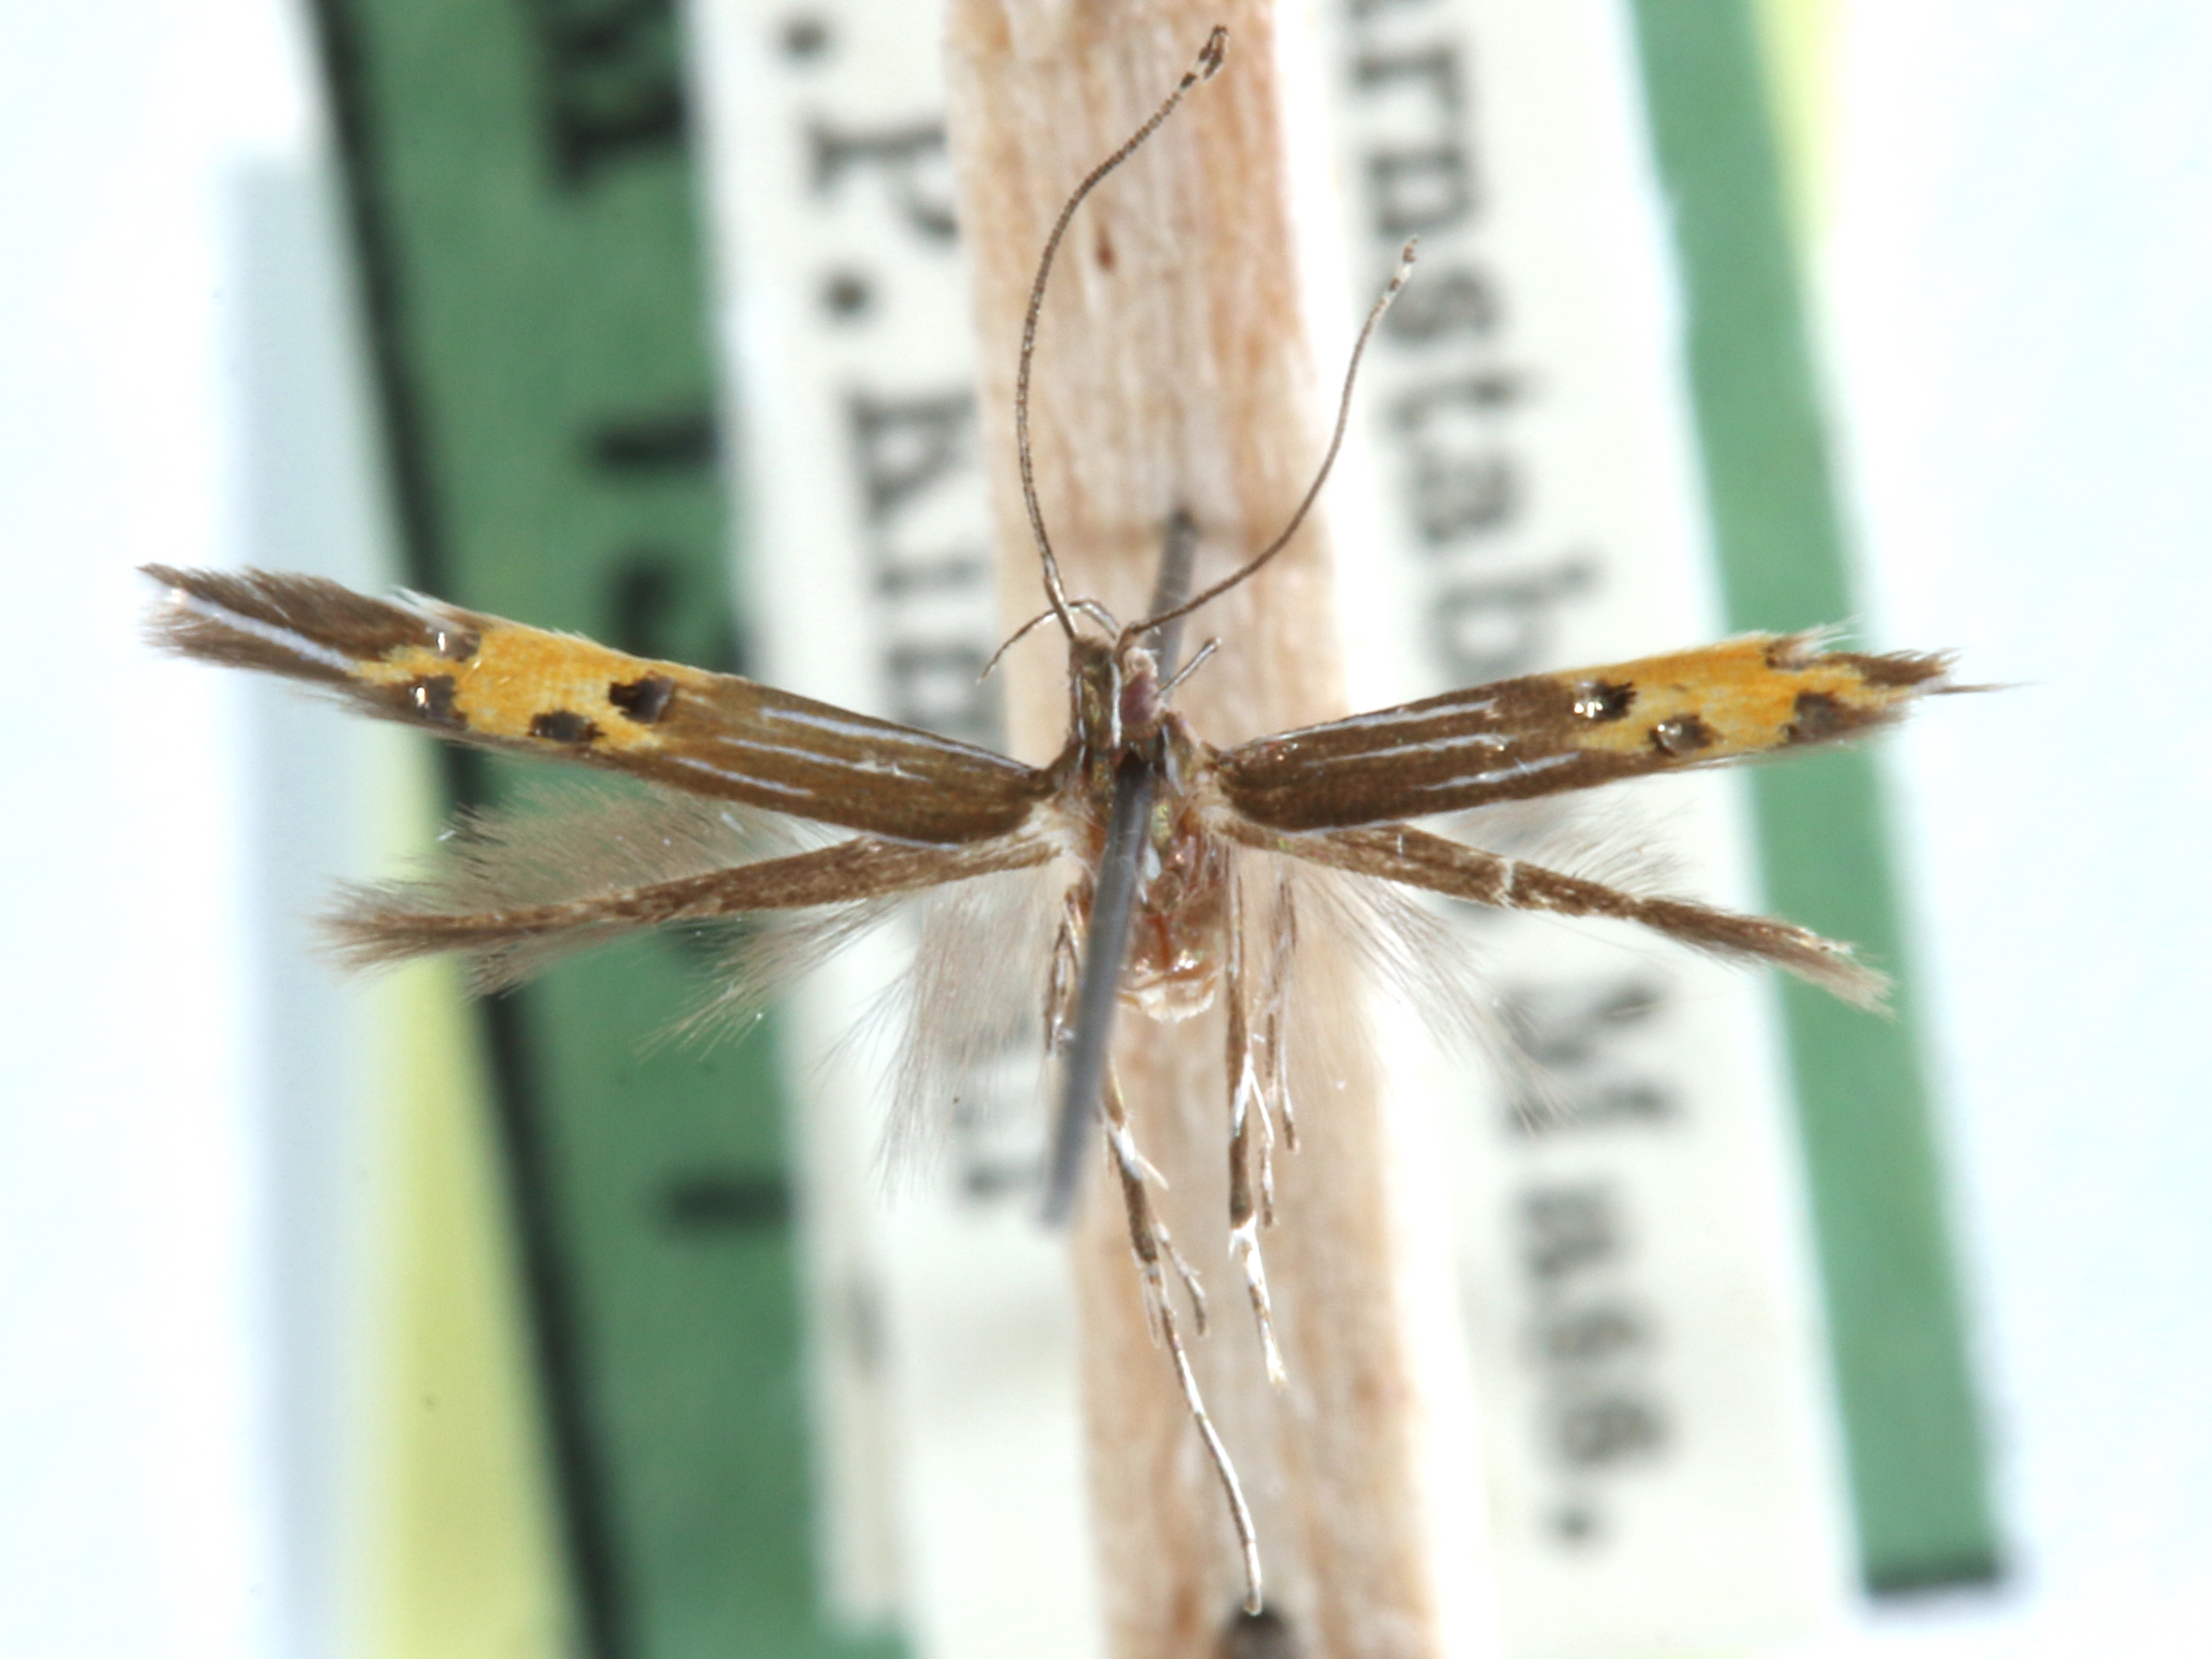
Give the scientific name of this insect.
Cosmopterix delicatella
